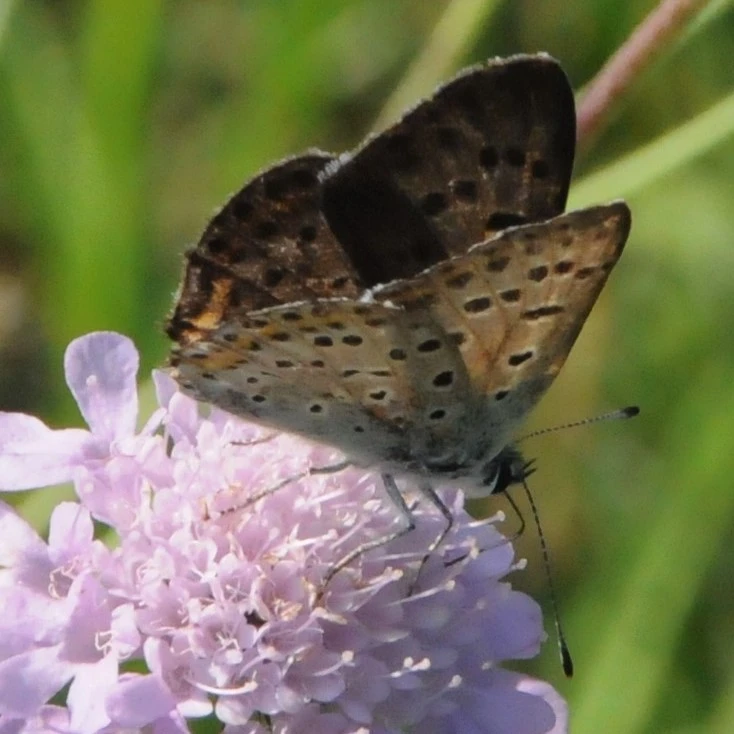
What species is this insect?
Lycaena tityrus (also Loweia tityrus)
